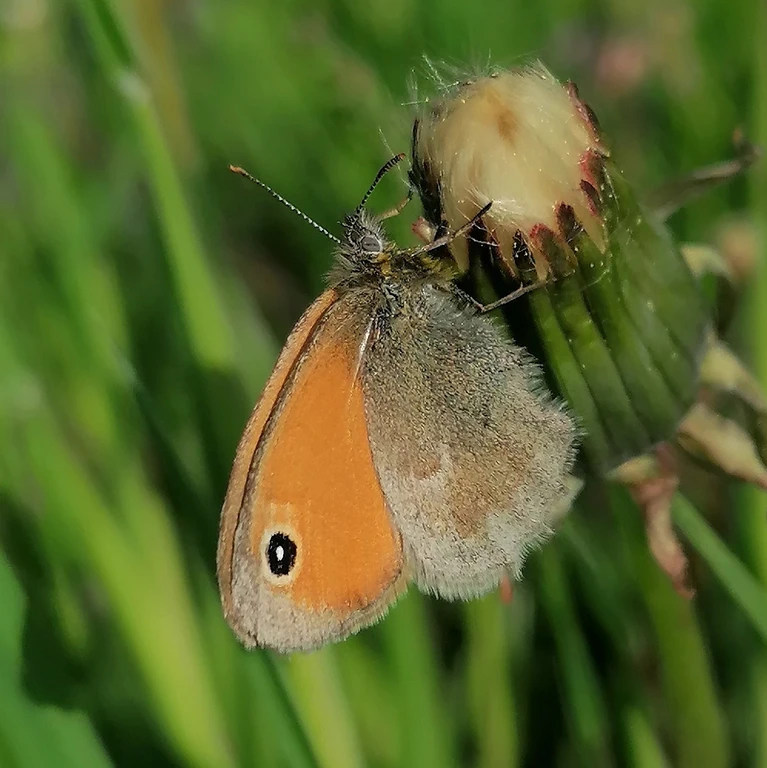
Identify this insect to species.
Coenonympha pamphilus
